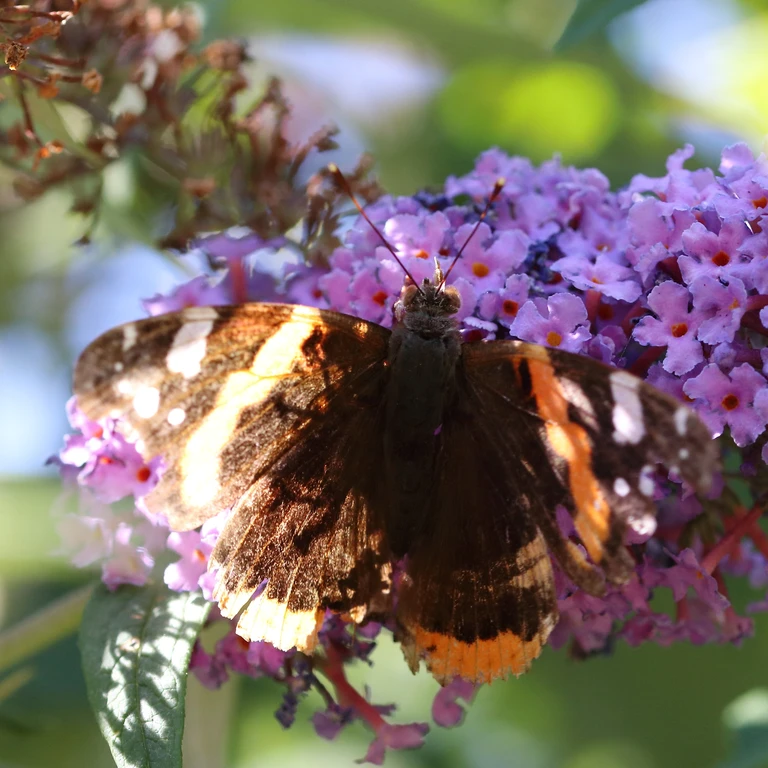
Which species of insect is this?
Vanessa atalanta
